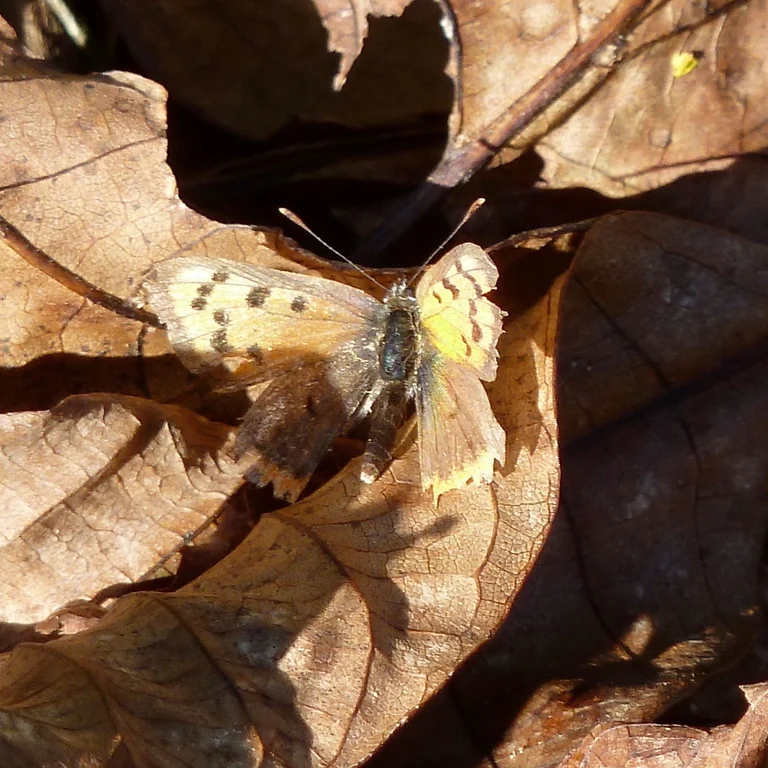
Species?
Lycaena phlaeas
